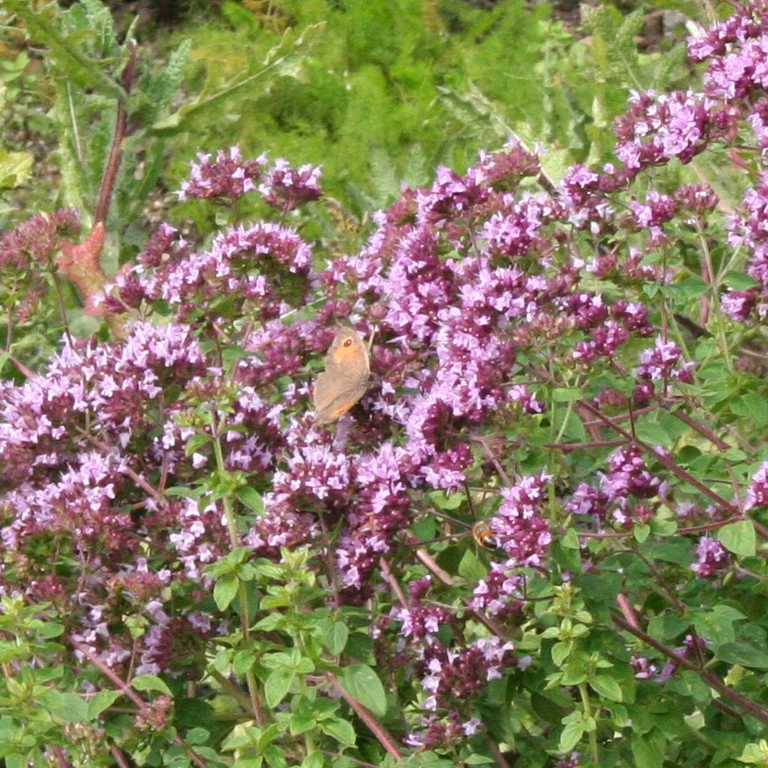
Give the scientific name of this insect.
Maniola jurtina
